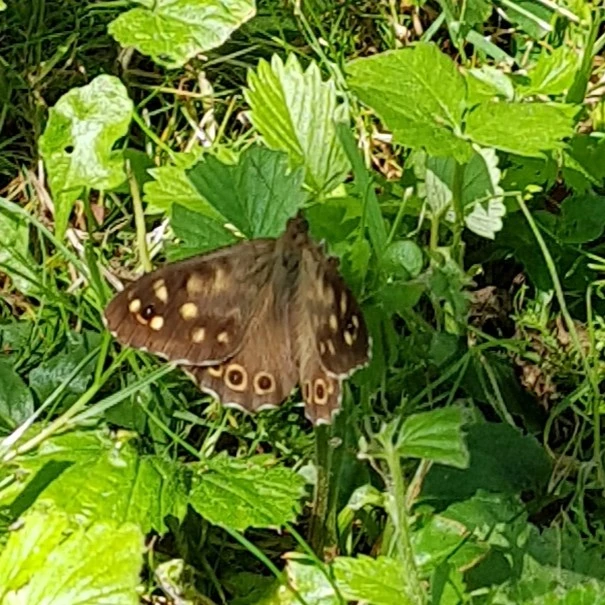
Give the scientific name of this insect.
Pararge aegeria
